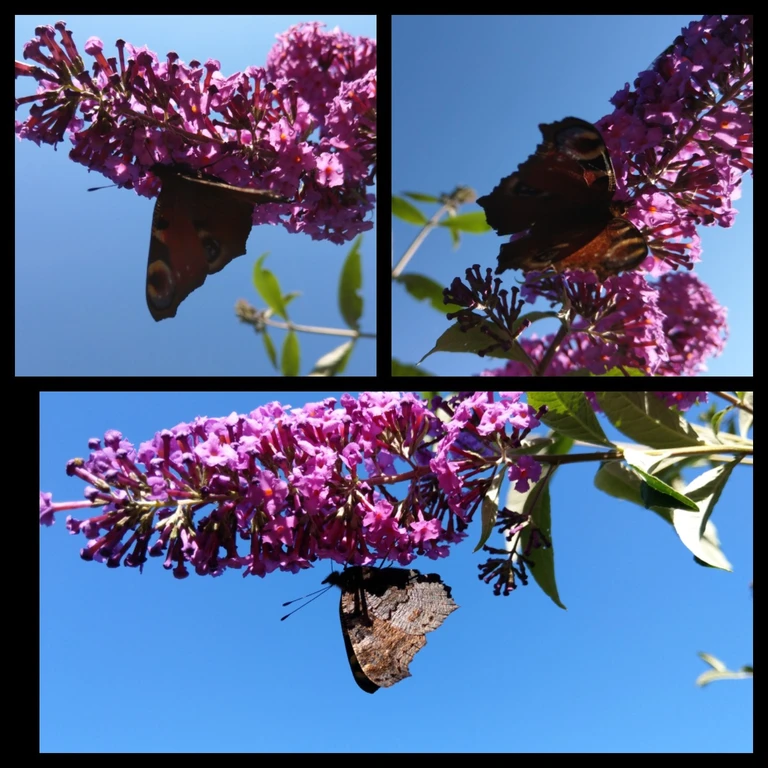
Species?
Aglais io
